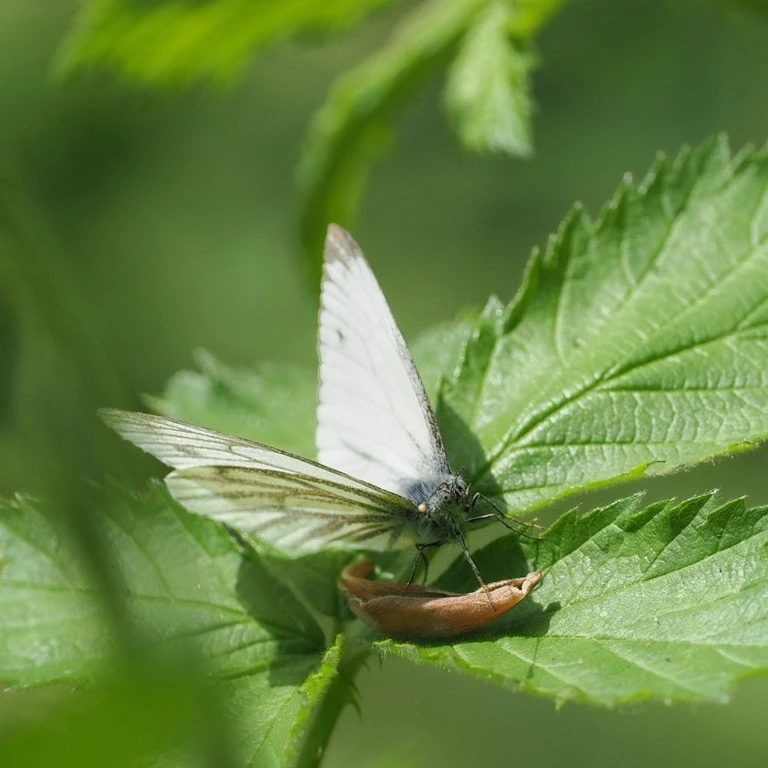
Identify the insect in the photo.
Pieris napi
